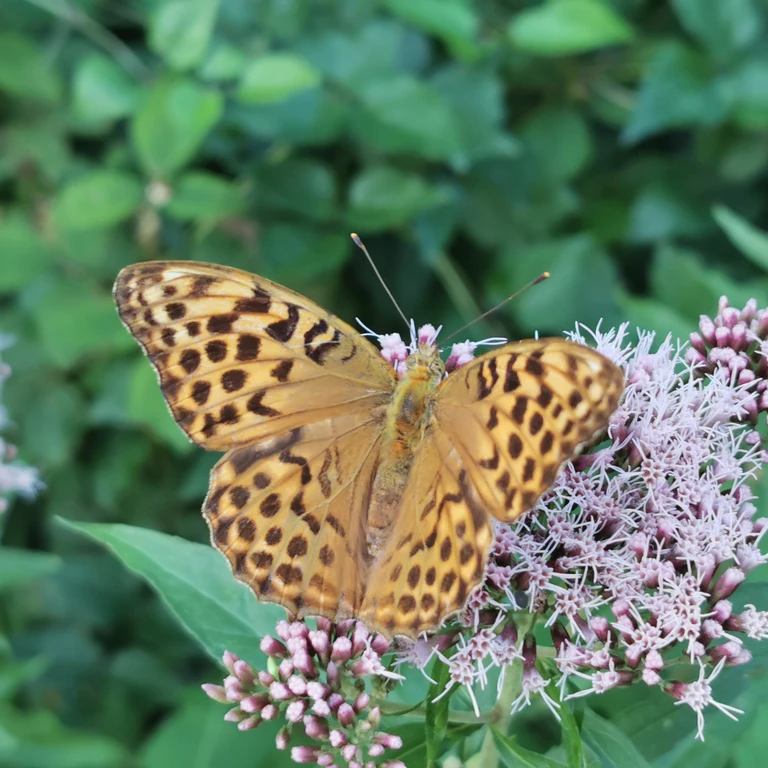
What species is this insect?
Argynnis paphia
